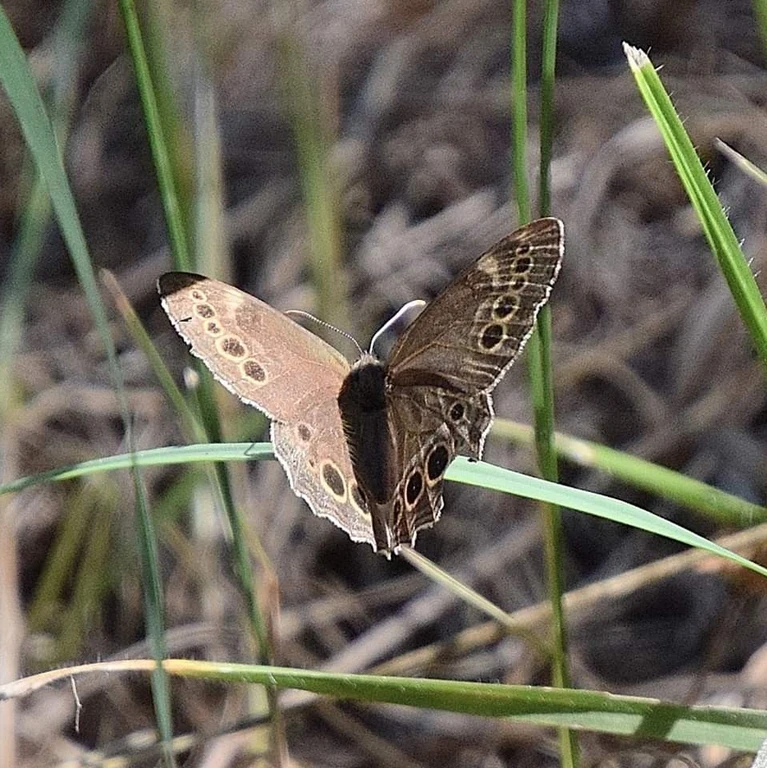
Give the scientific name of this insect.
Lopinga achine (also Pararge achine)
